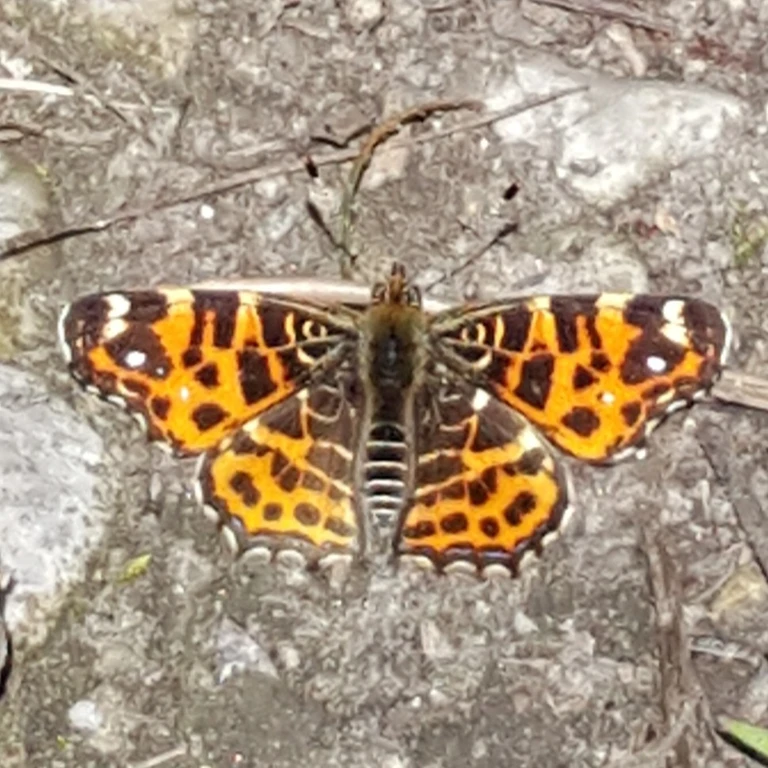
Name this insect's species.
Araschnia levana
